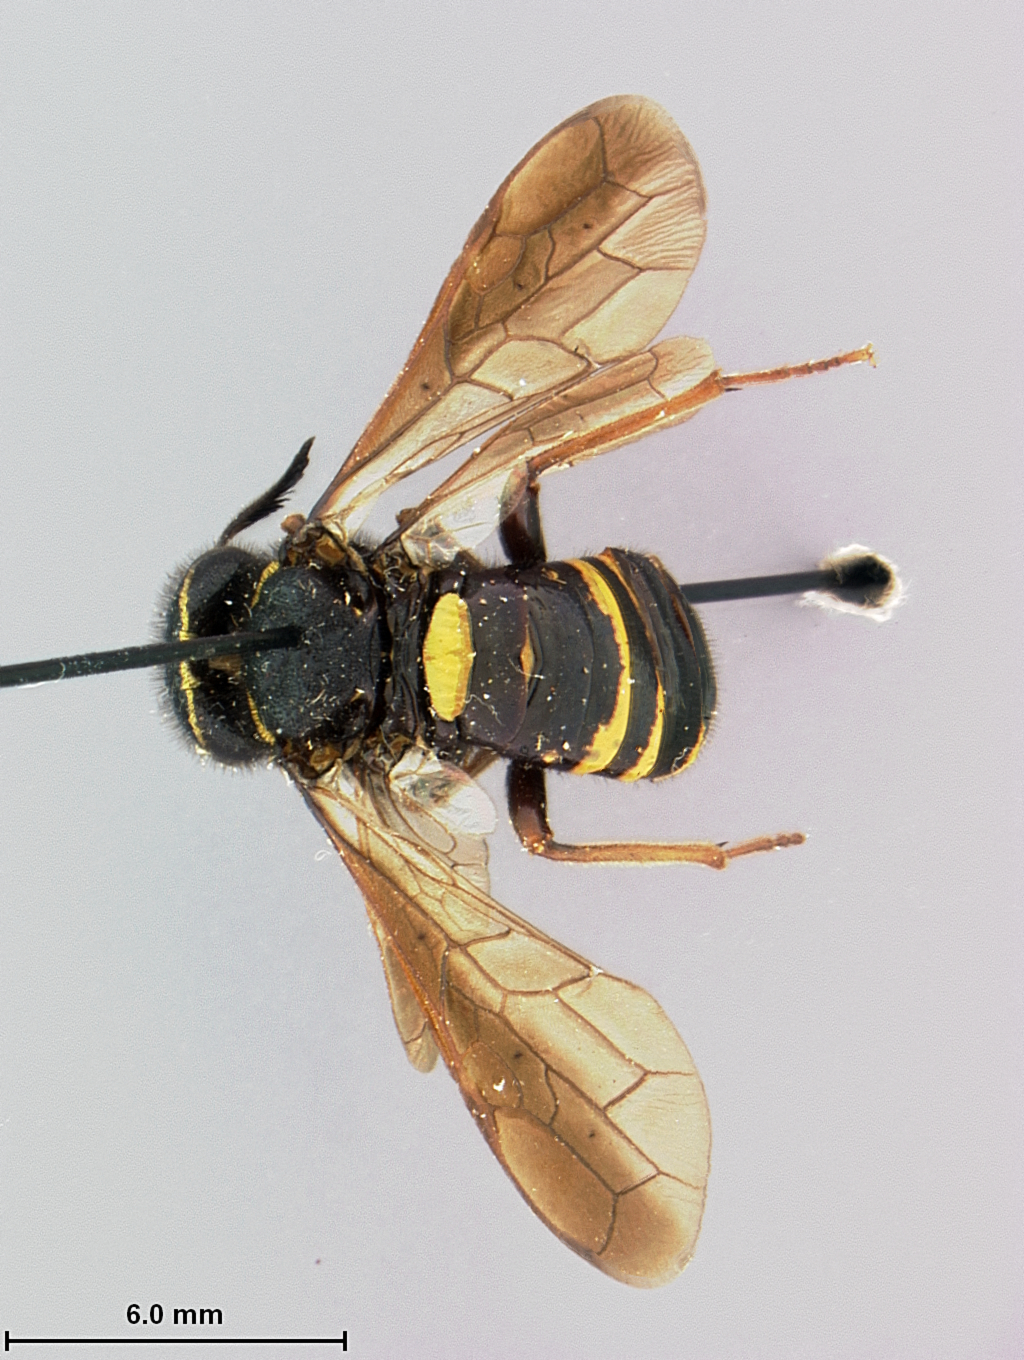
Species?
Magalodontes sibiriensis
